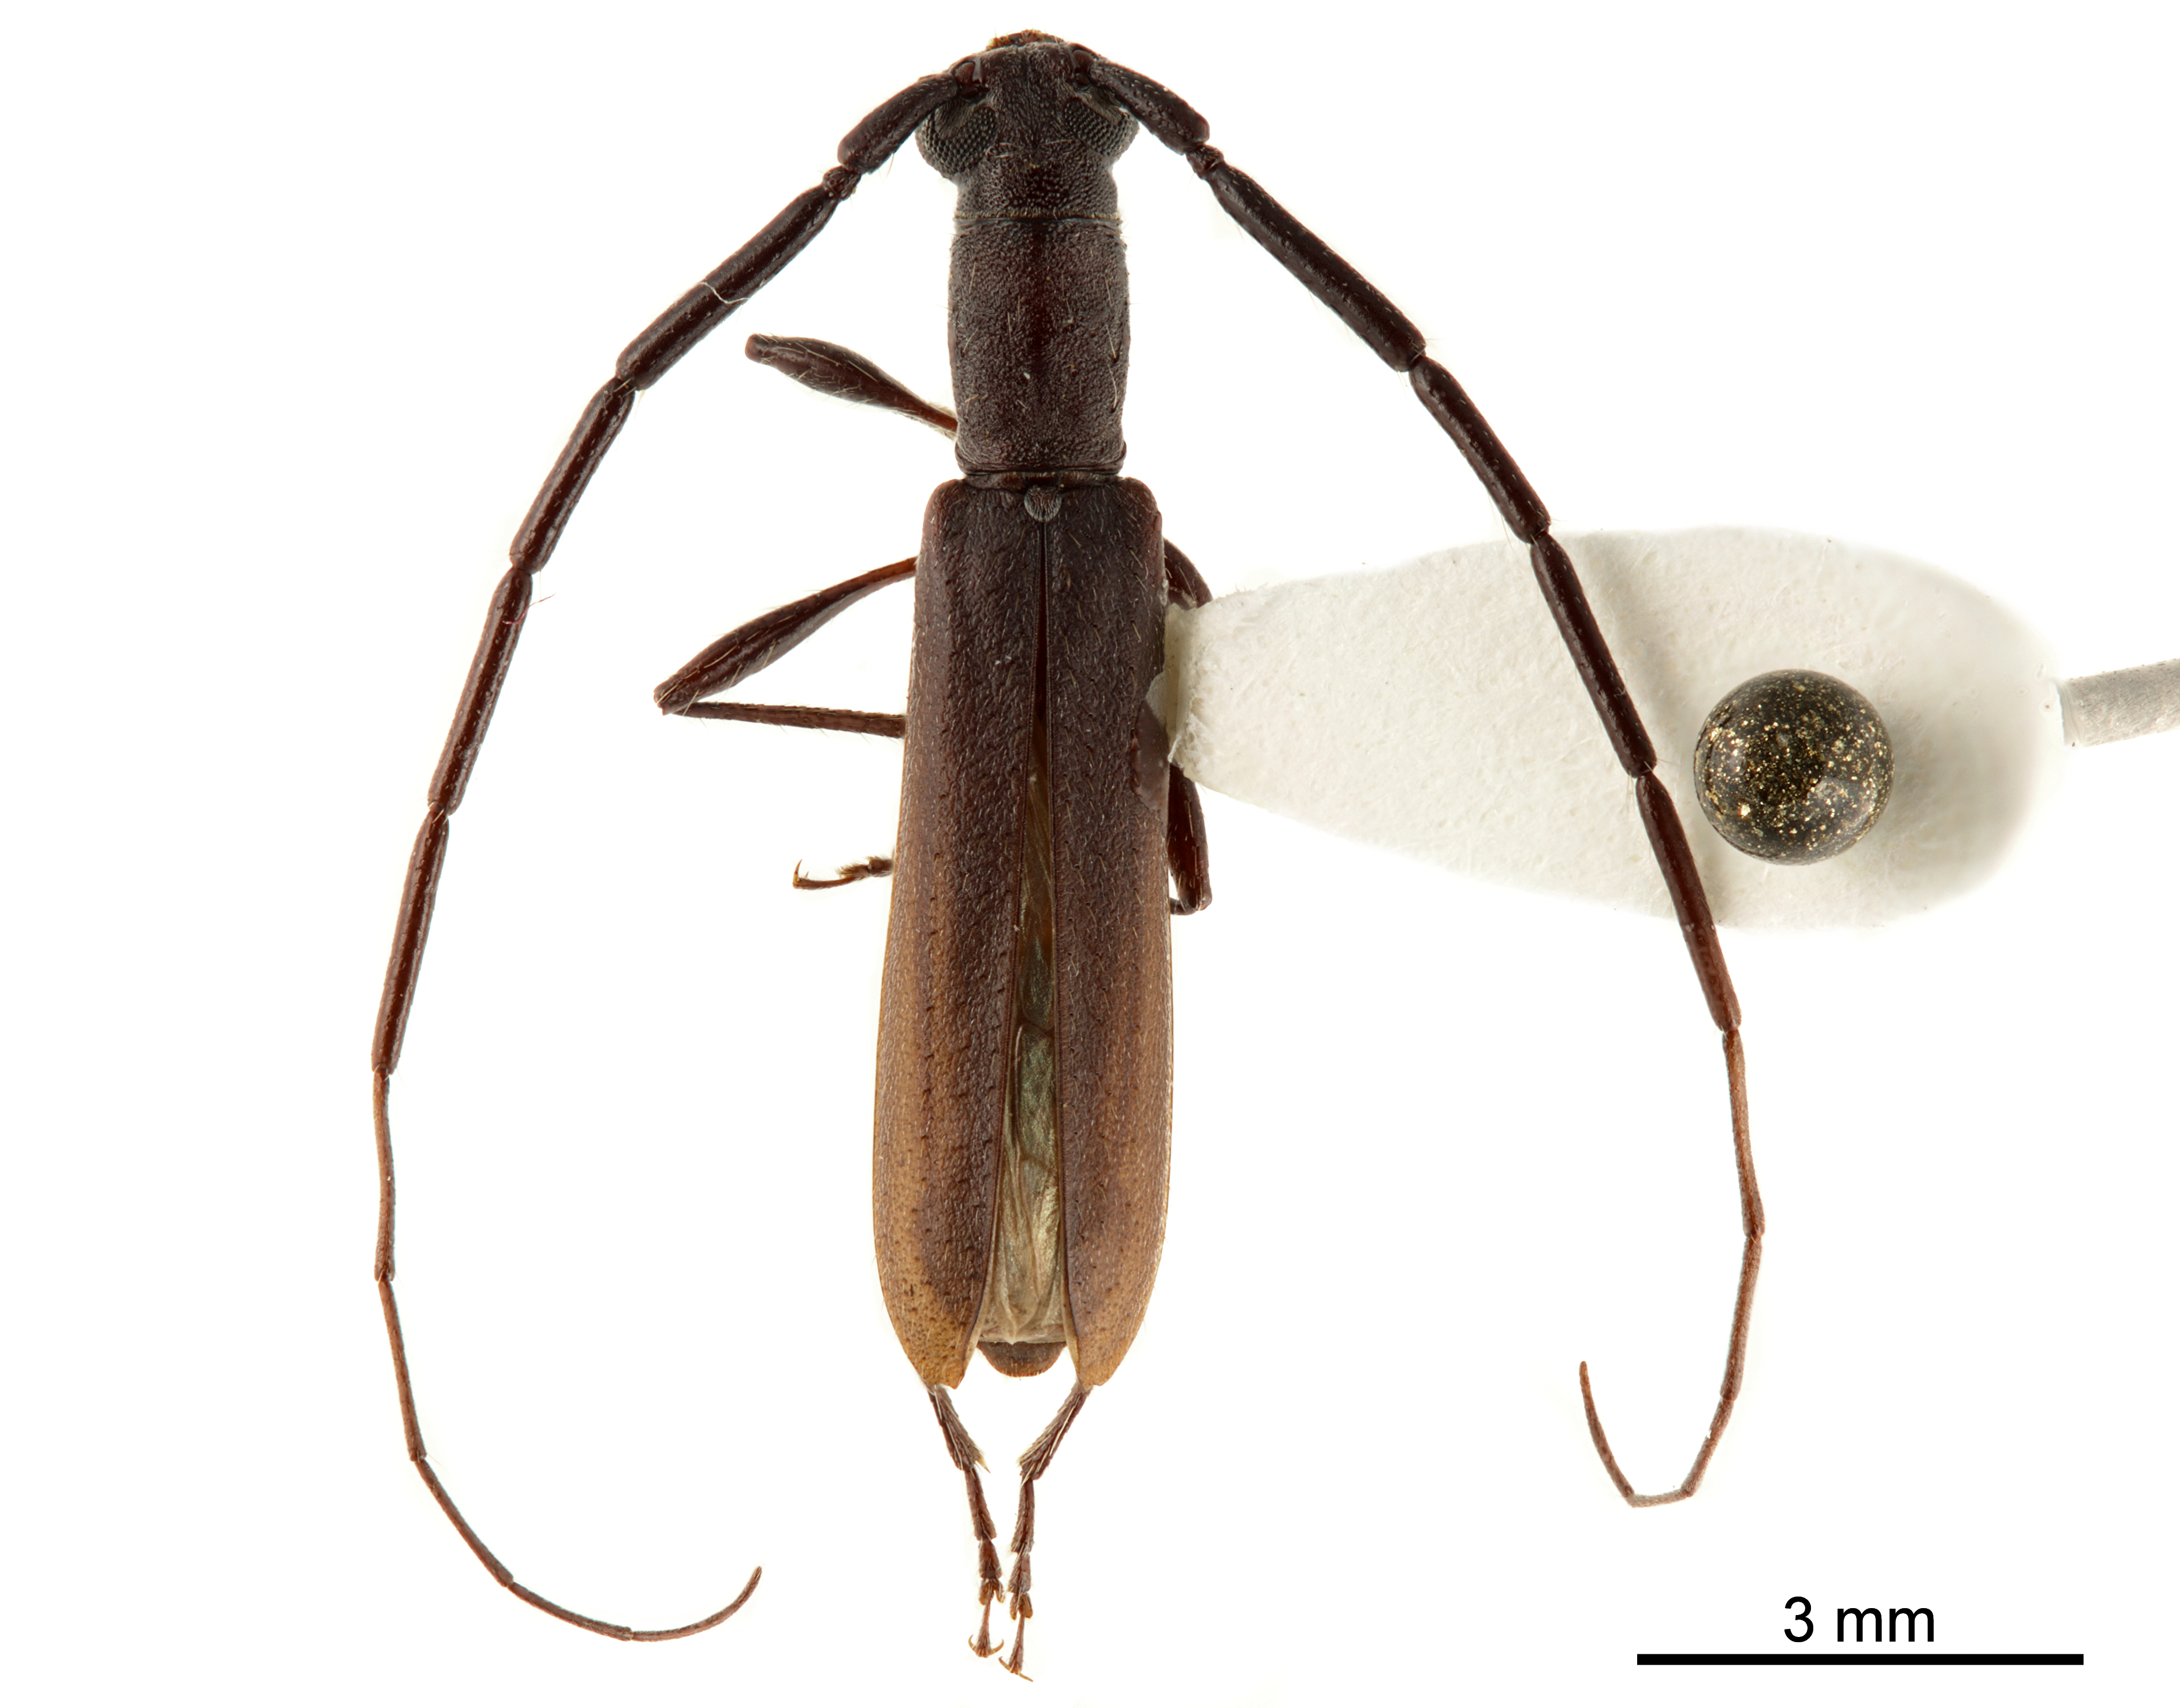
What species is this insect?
Heterachthes ebenus
